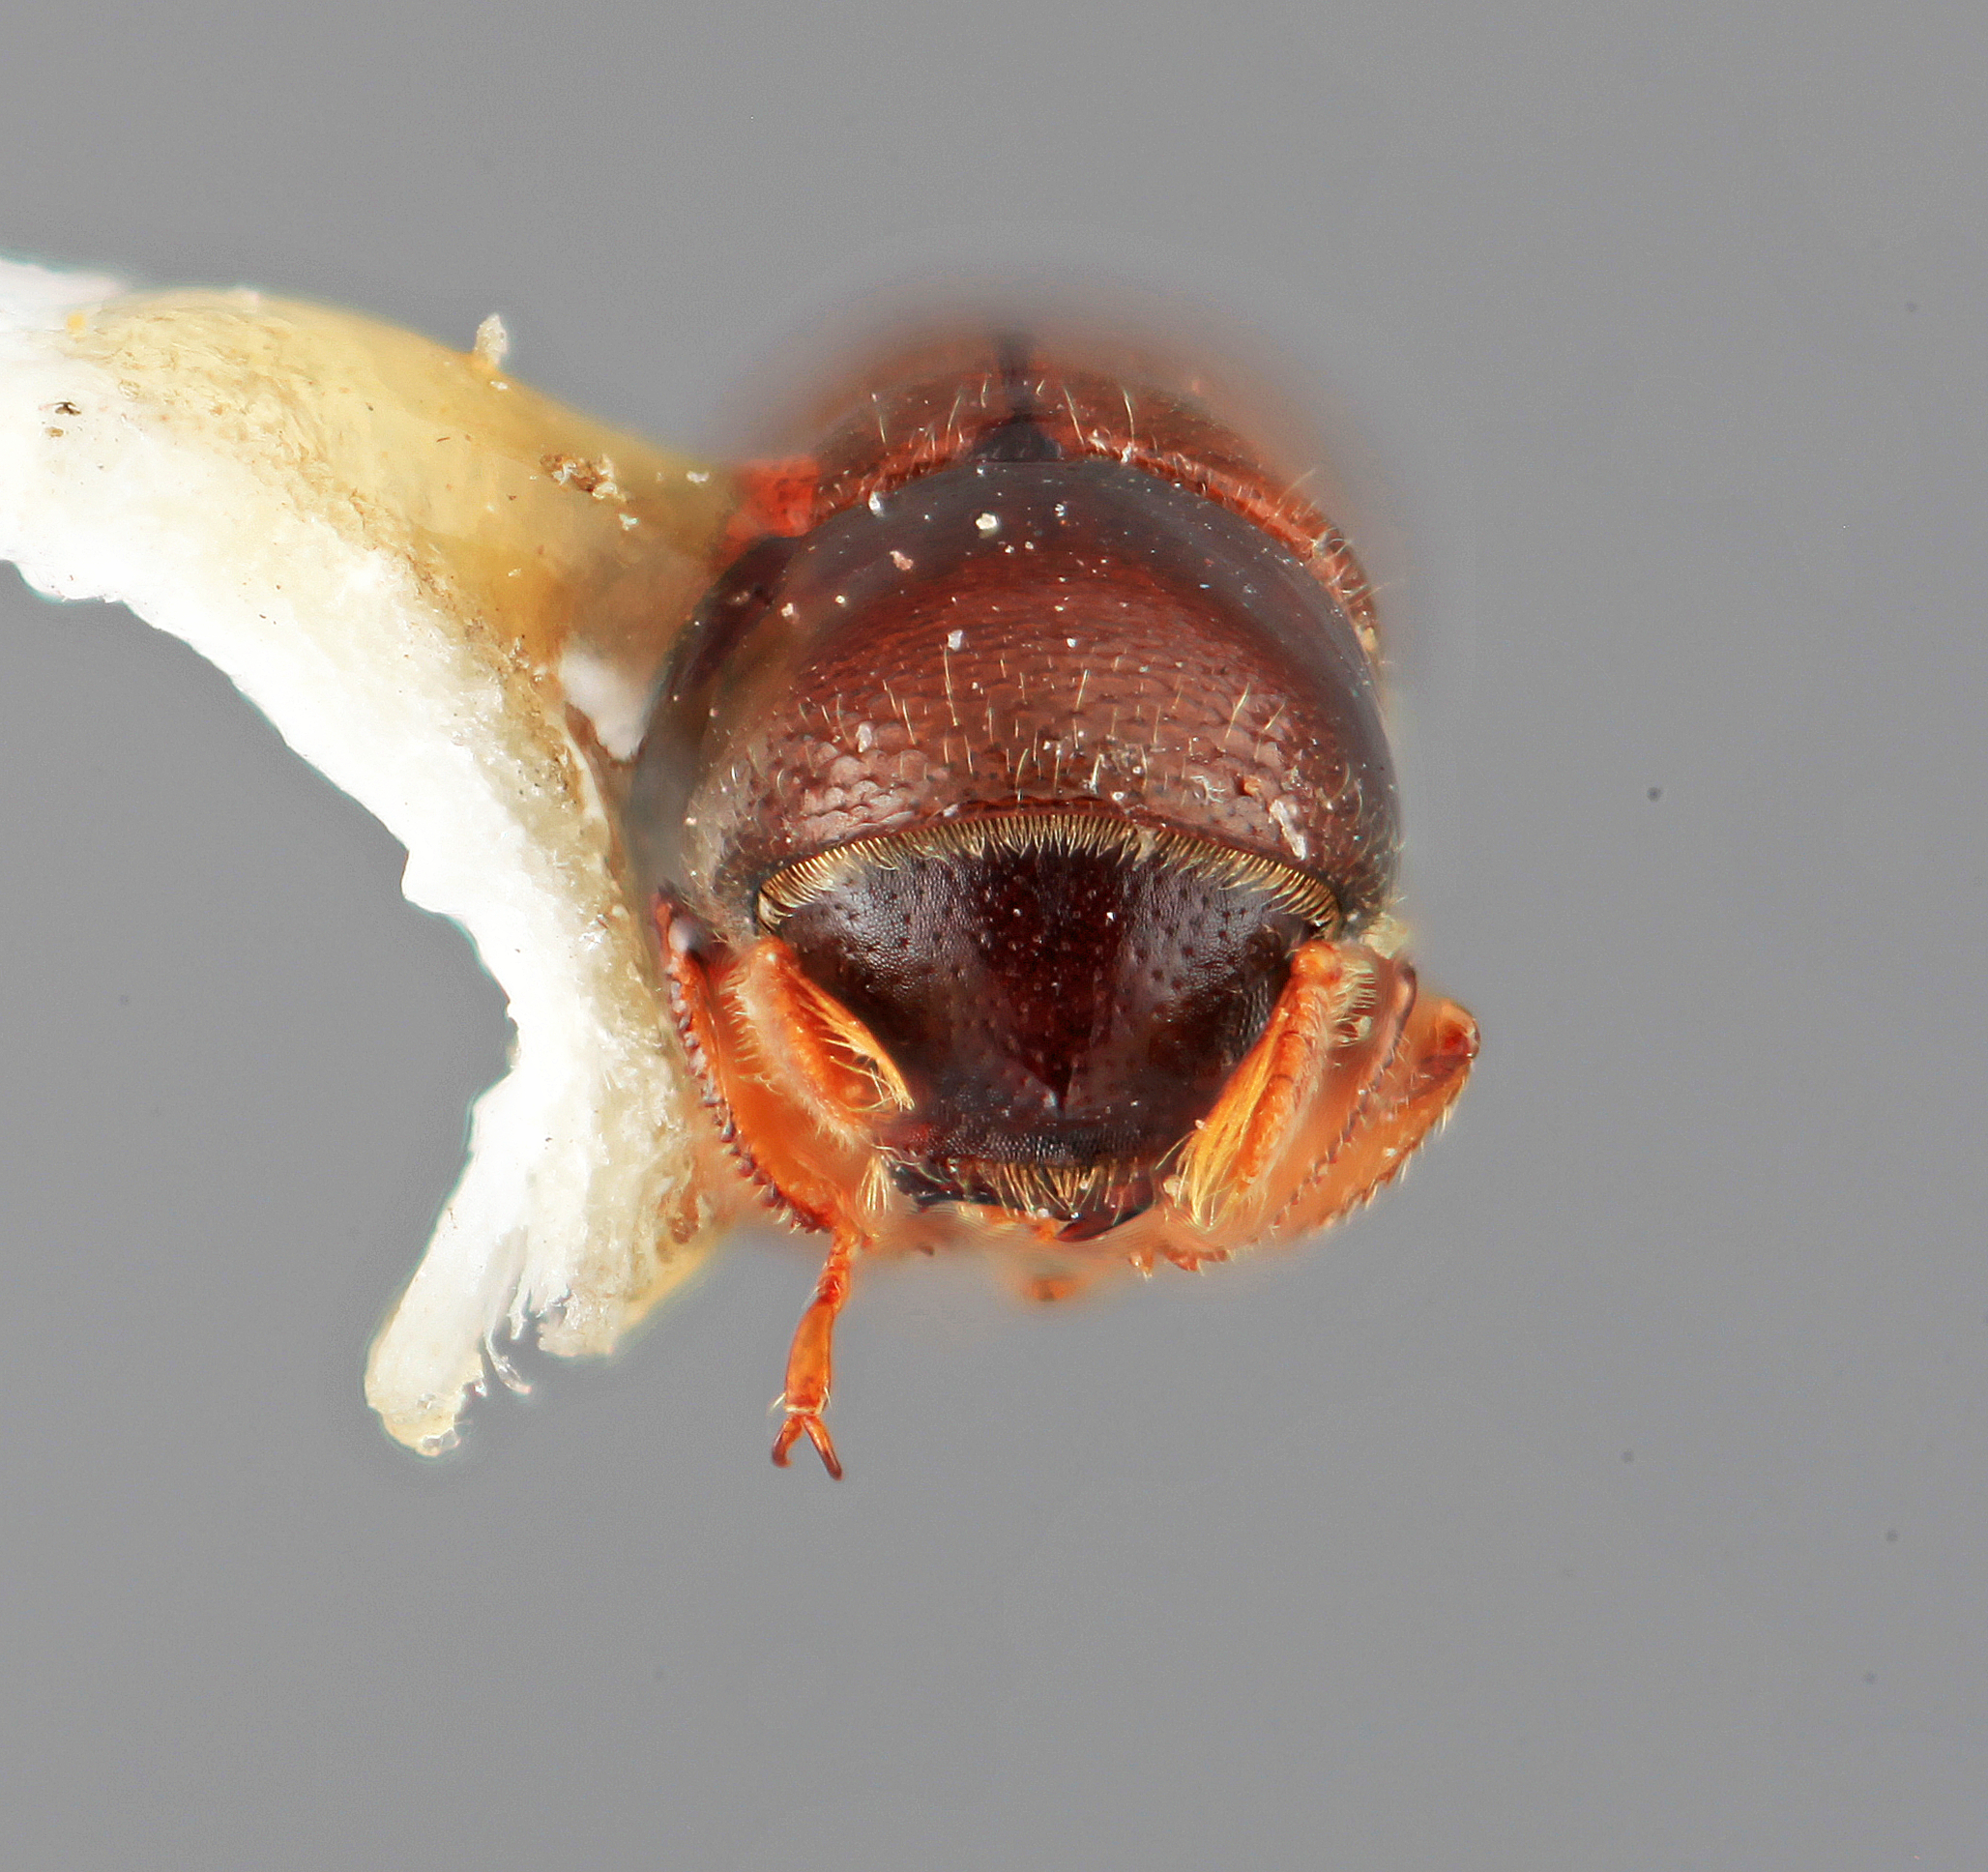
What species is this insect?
Monarthrum insignatum
